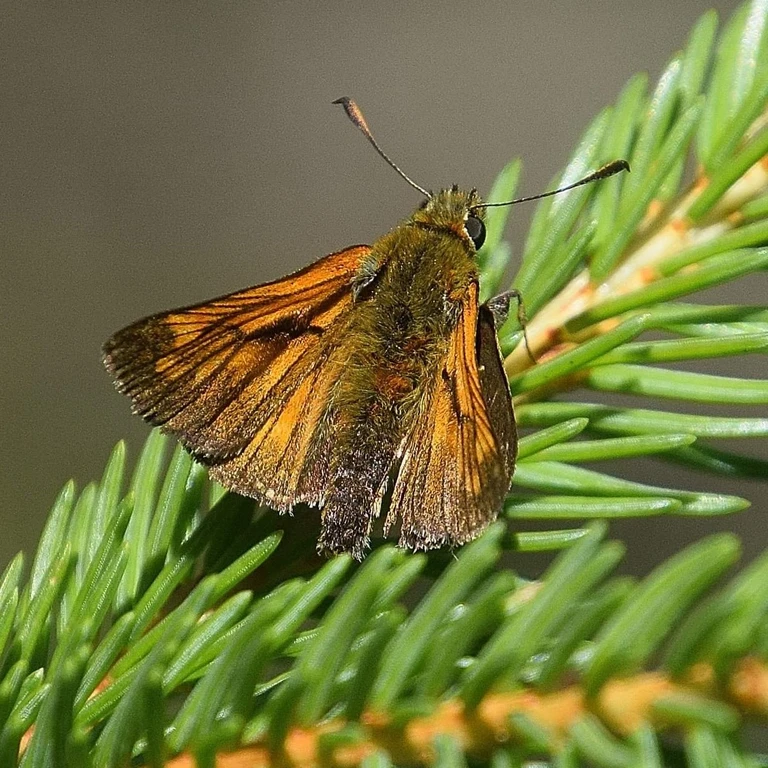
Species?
Ochlodes sylvanus (also Ochlodes venata)
